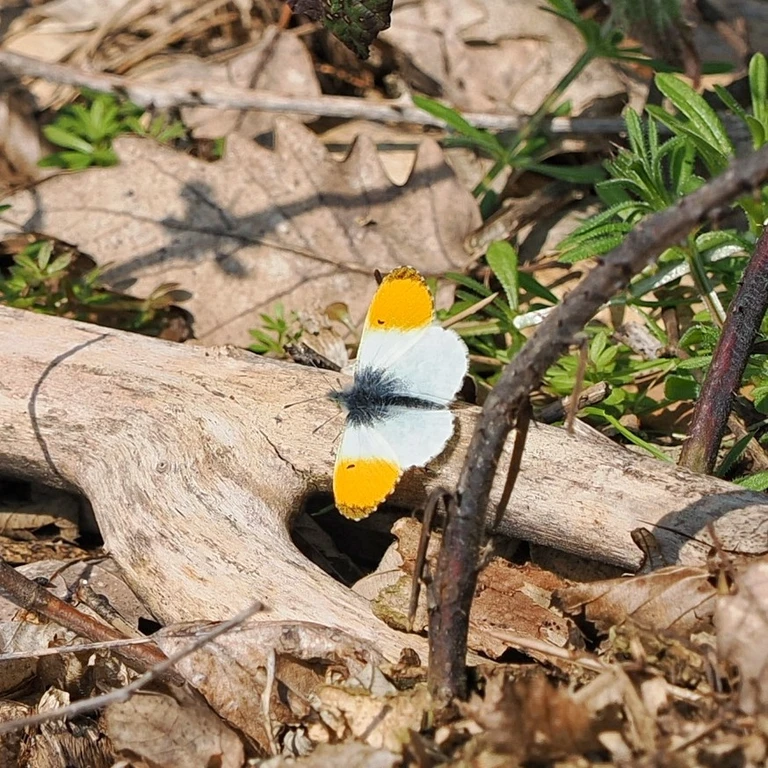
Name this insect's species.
Anthocharis cardamines
